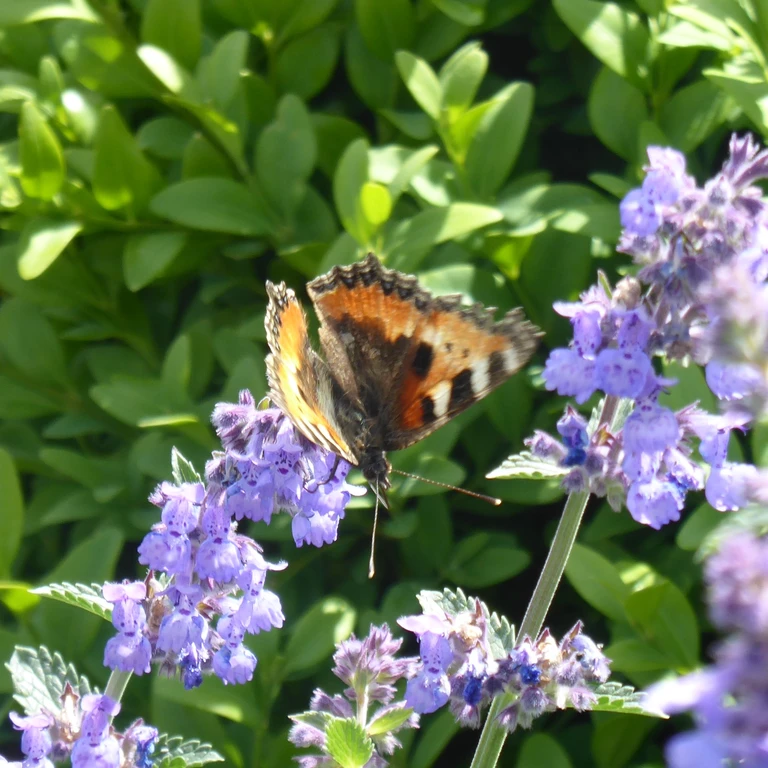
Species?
Aglais urticae
